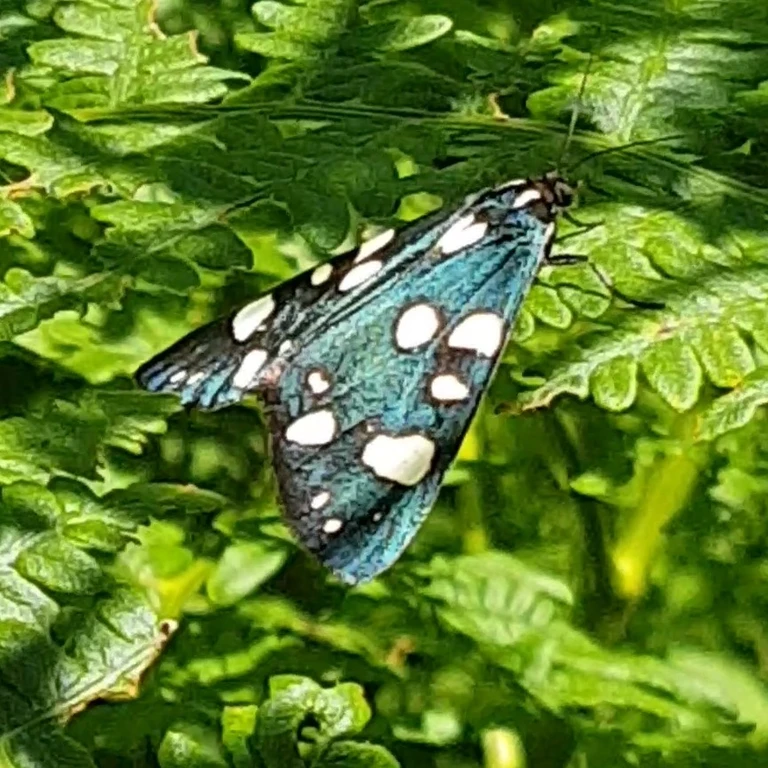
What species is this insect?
Callimorpha dominula
